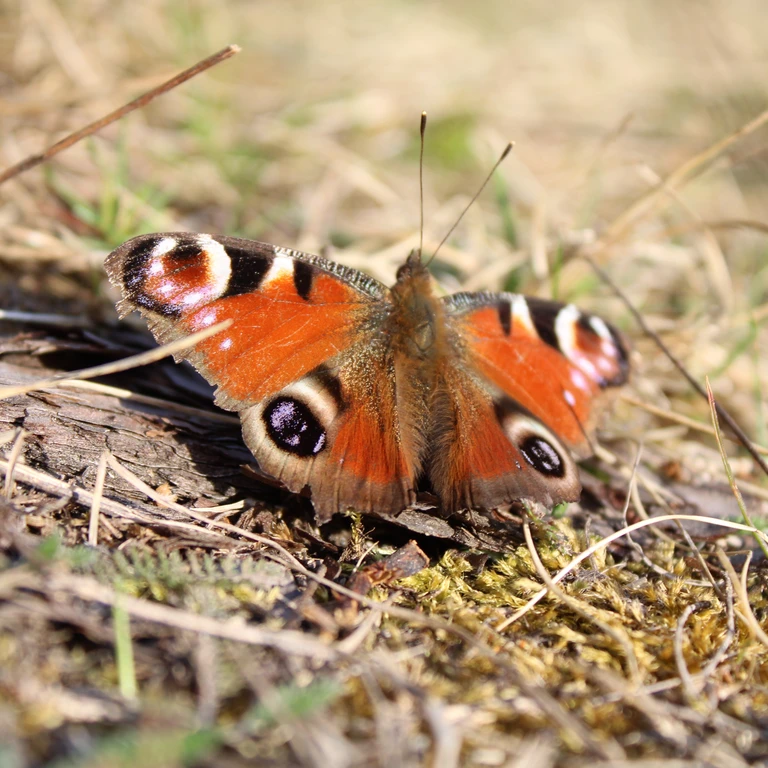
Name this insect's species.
Aglais io
